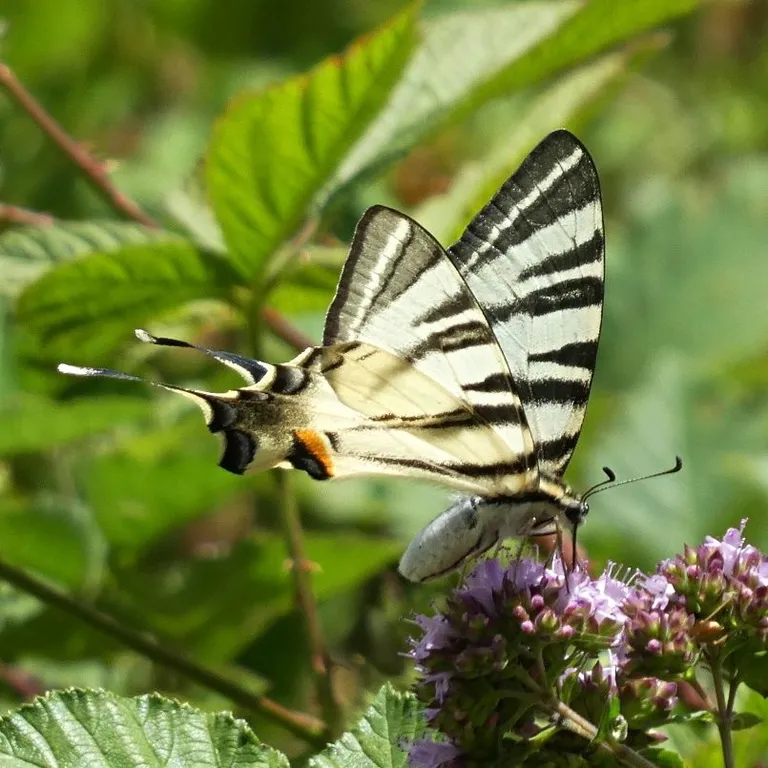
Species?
Iphiclides podalirius
